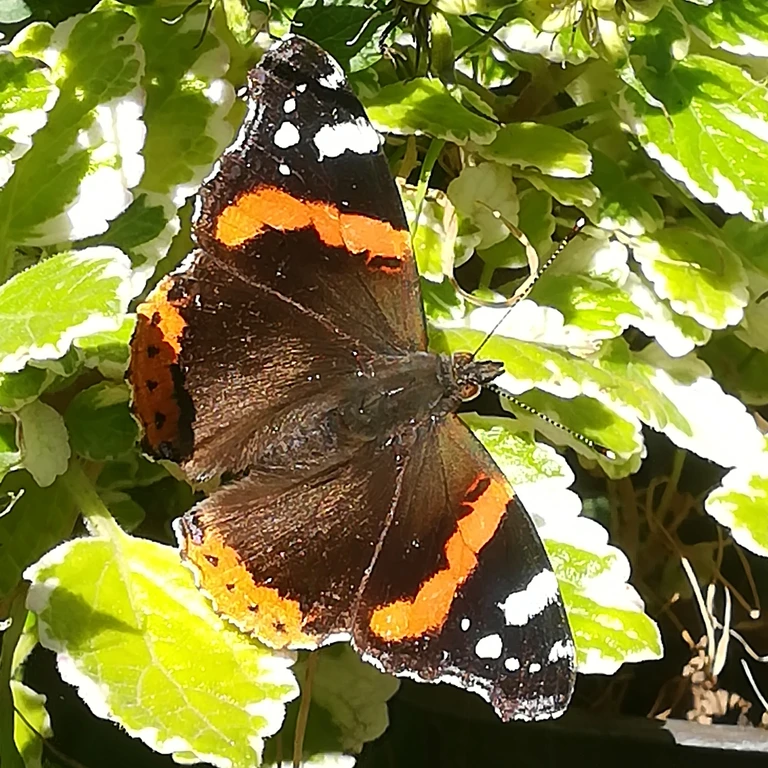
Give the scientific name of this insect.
Vanessa atalanta
